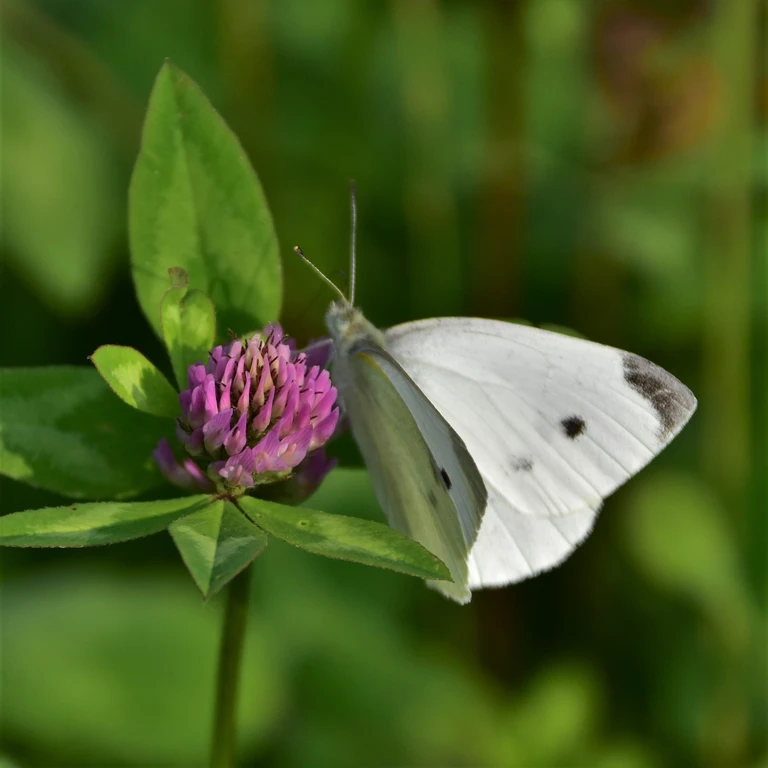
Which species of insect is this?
Pieris rapae
